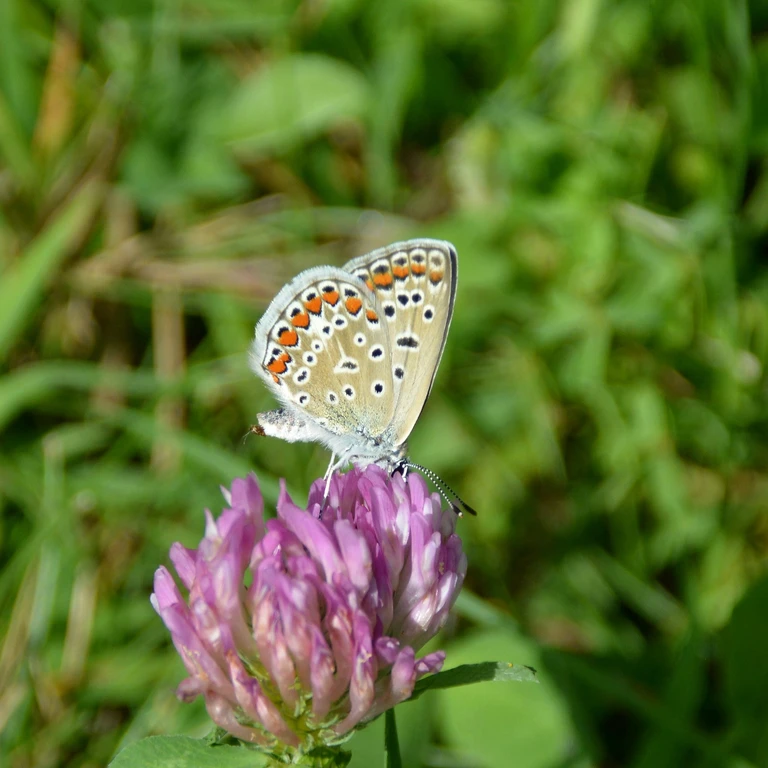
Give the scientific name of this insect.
Polyommatus icarus
